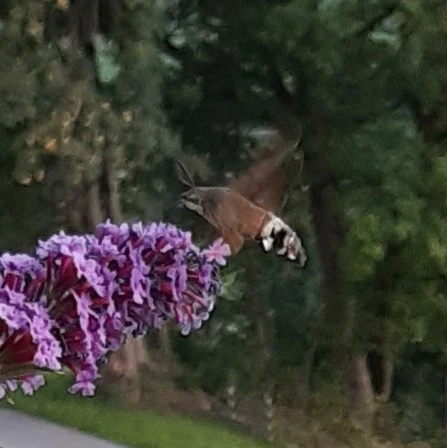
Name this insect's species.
Macroglossum stellatarum
